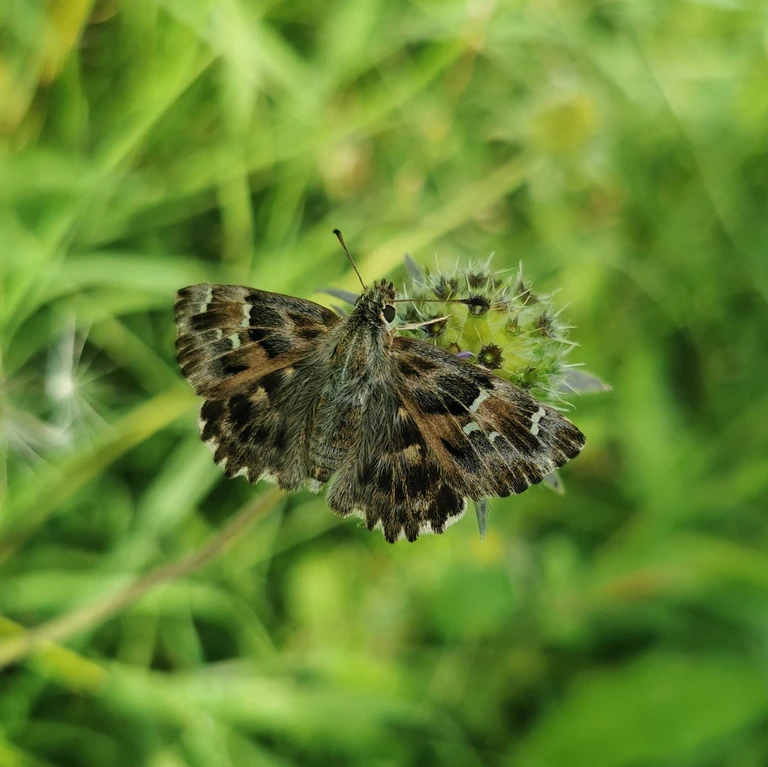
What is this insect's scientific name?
Carcharodus alceae
